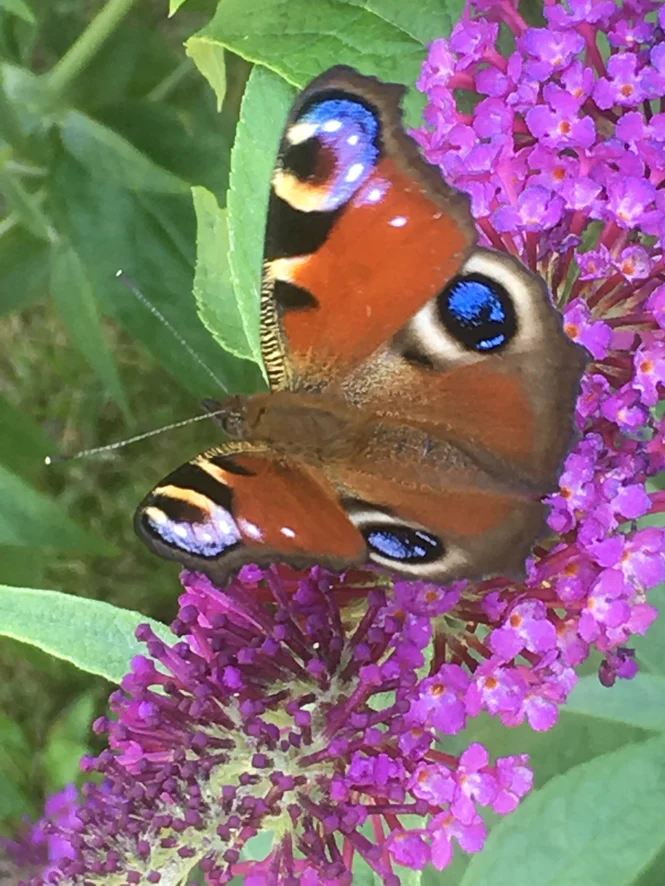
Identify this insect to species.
Aglais io
